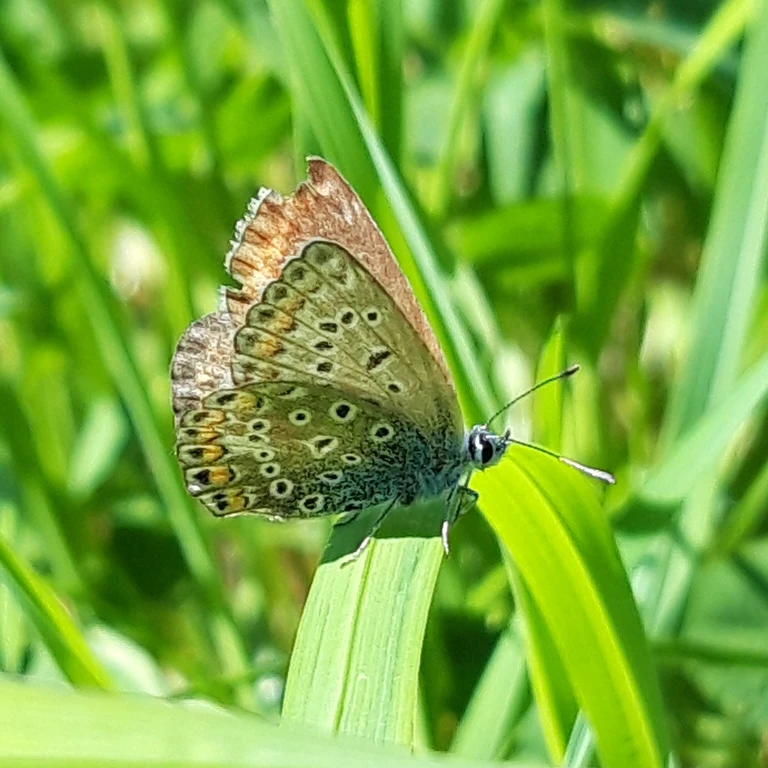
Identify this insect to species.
Polyommatus icarus
